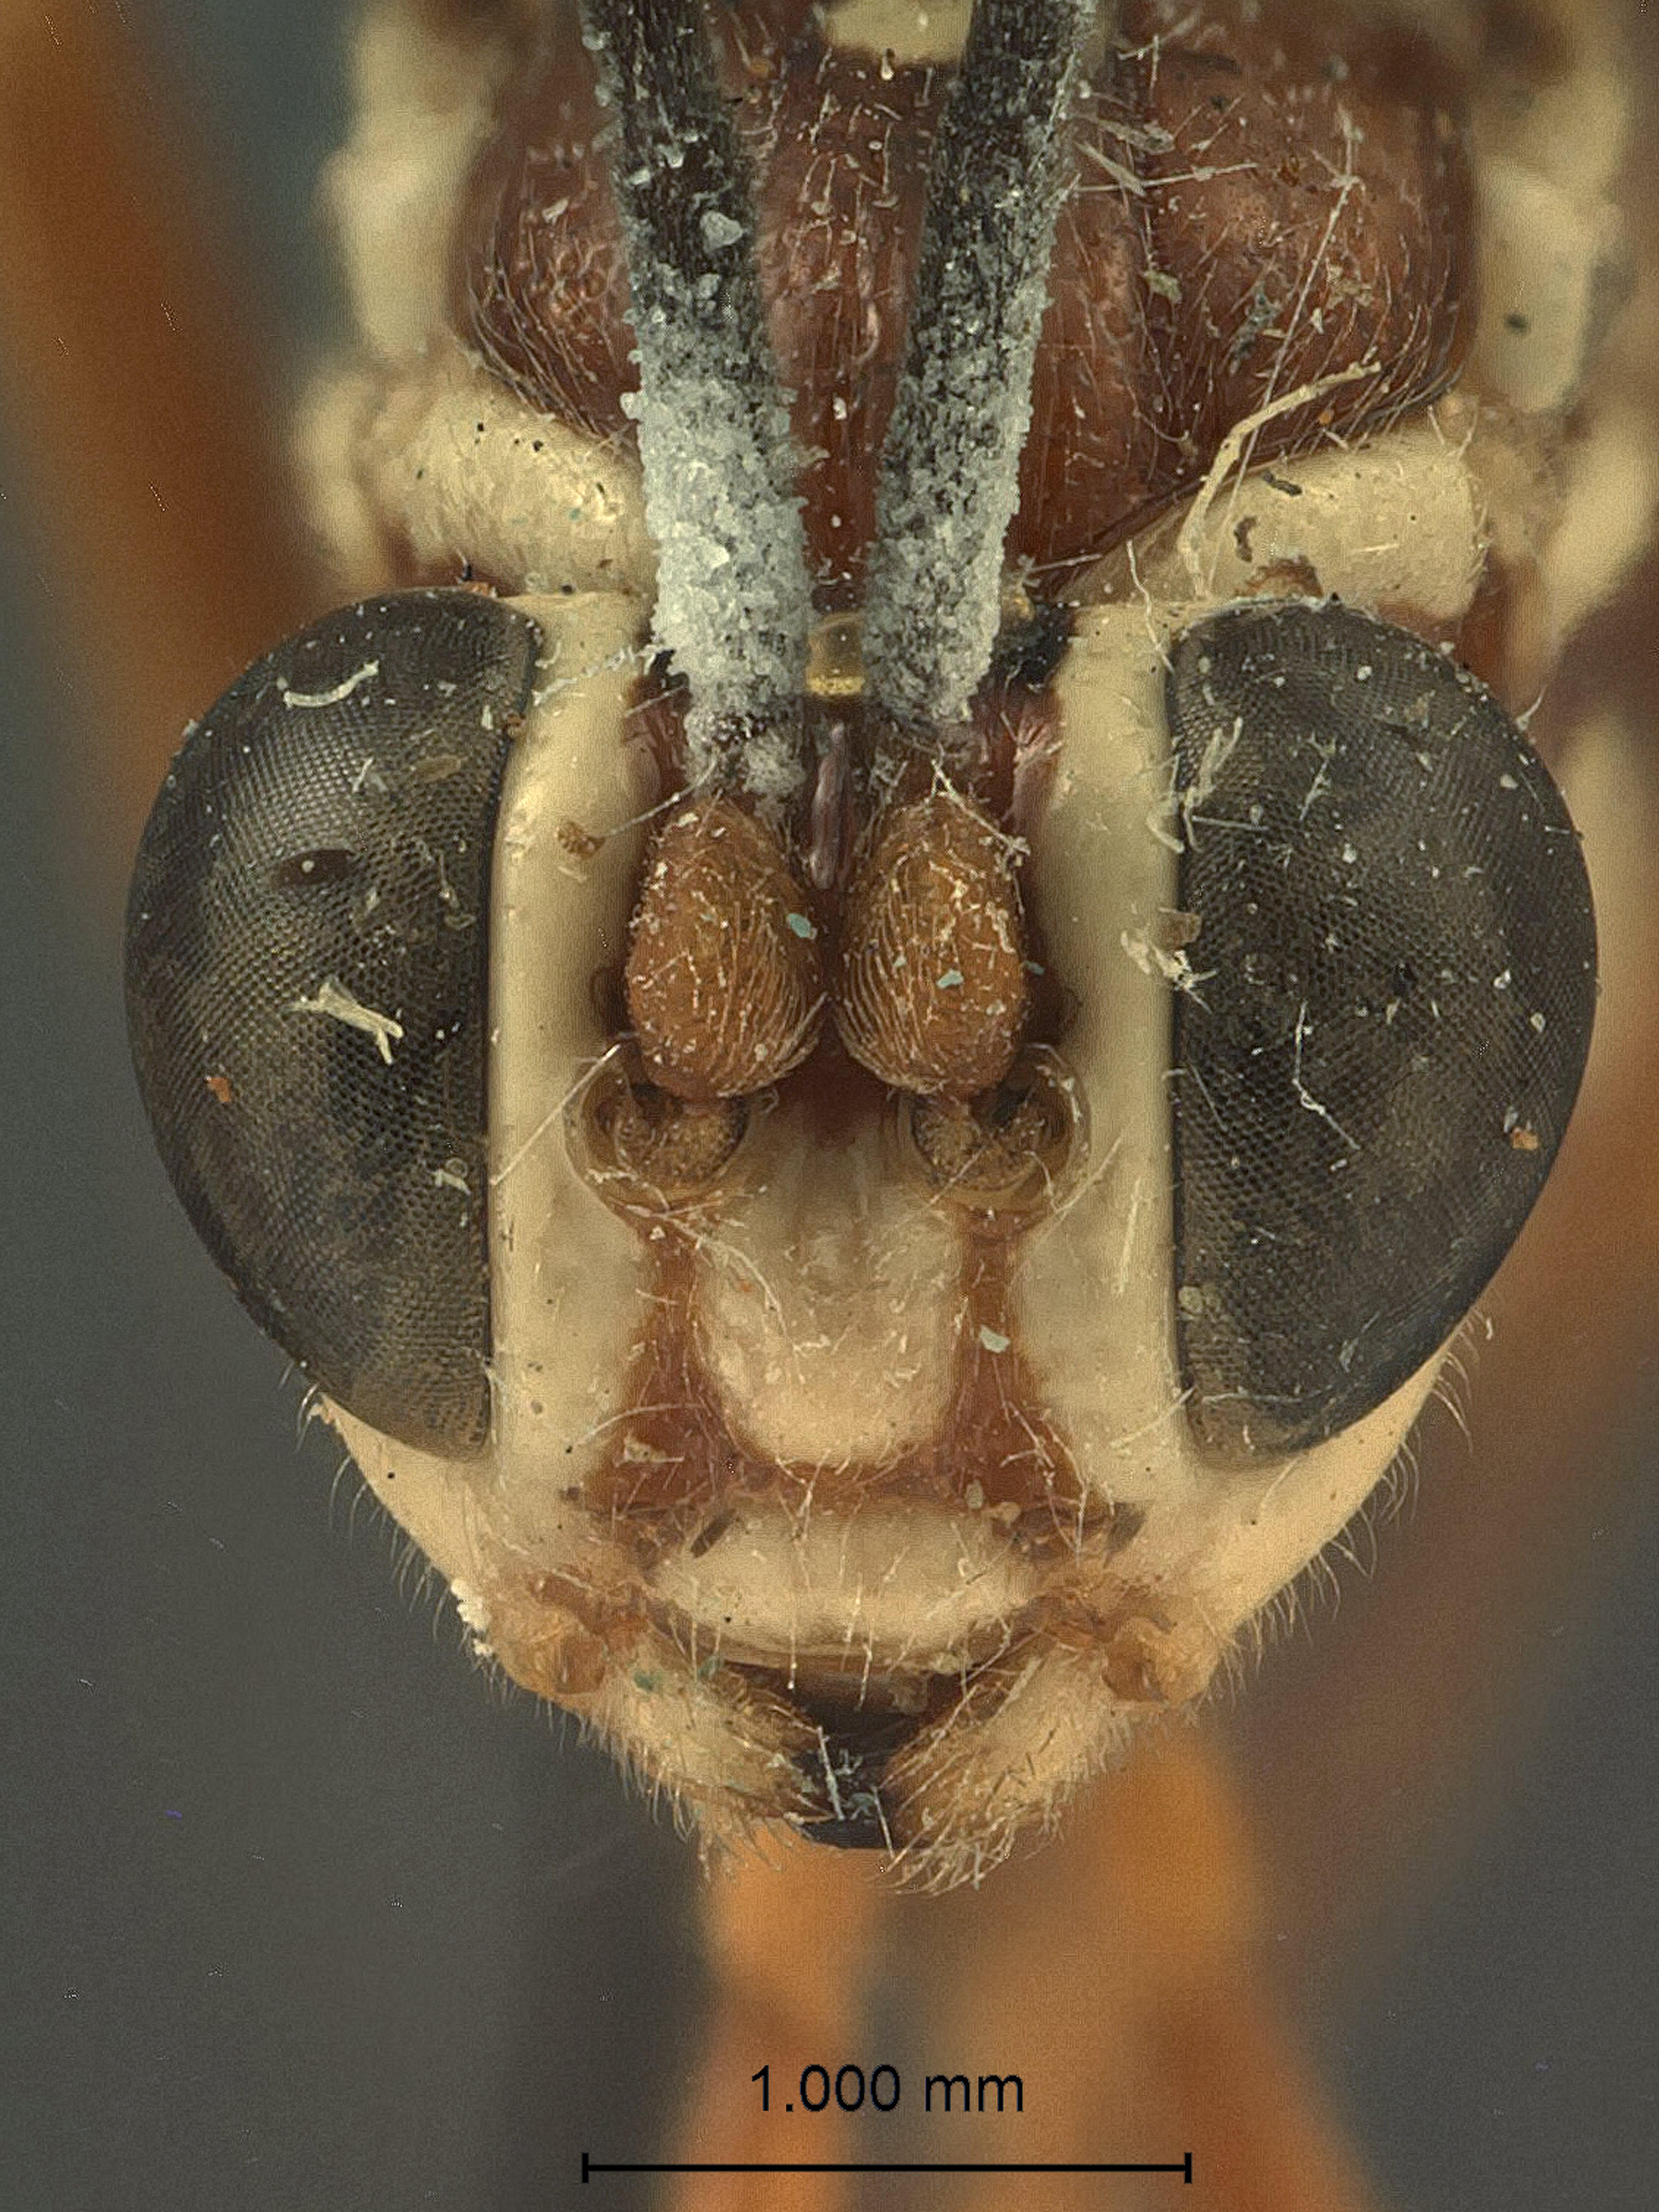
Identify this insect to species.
Cryptanura ruficeps
